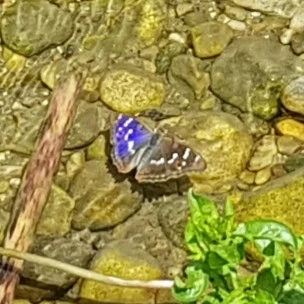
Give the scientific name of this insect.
Apatura ilia
